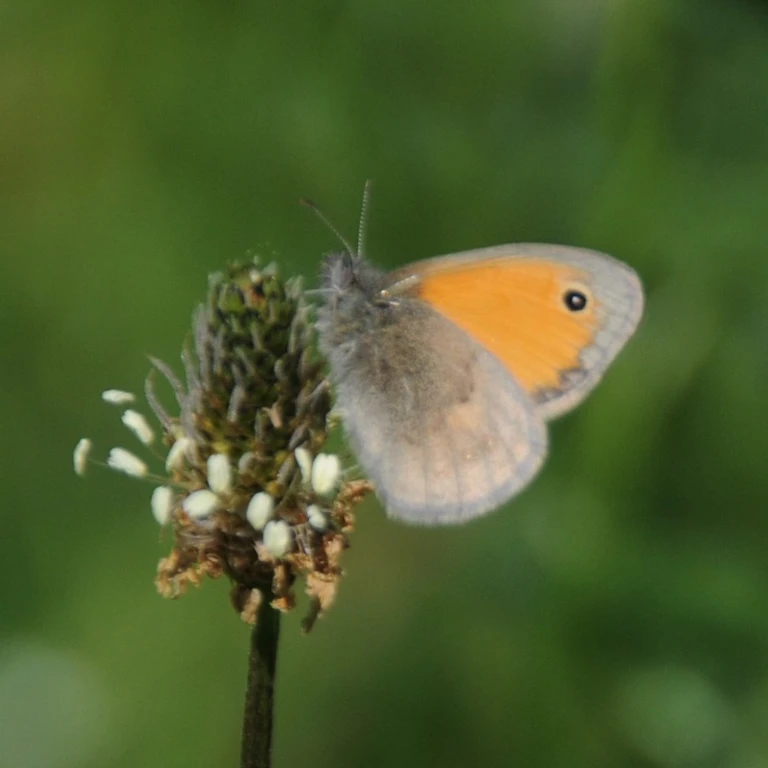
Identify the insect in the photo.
Coenonympha pamphilus
